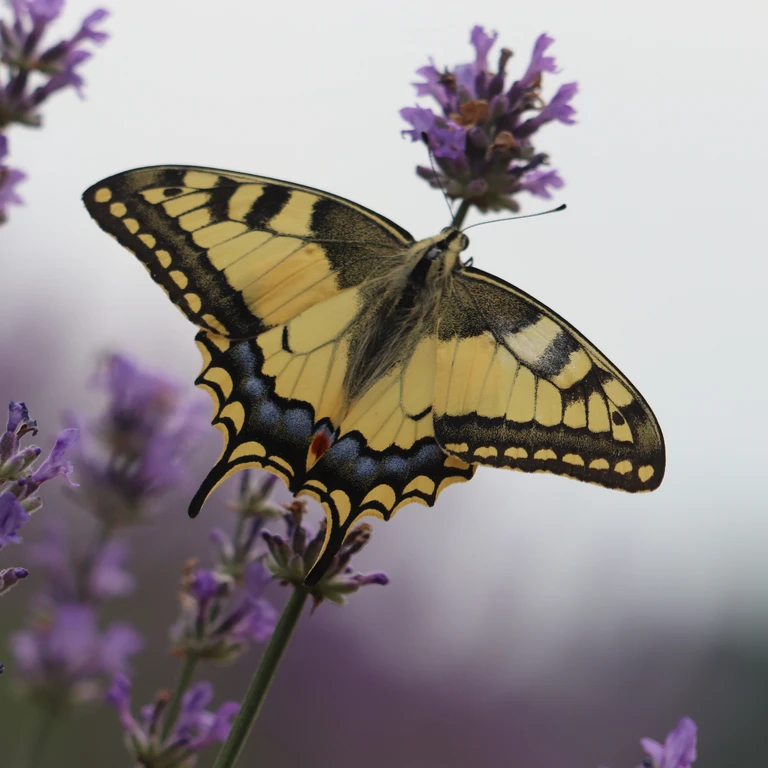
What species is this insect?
Papilio machaon
